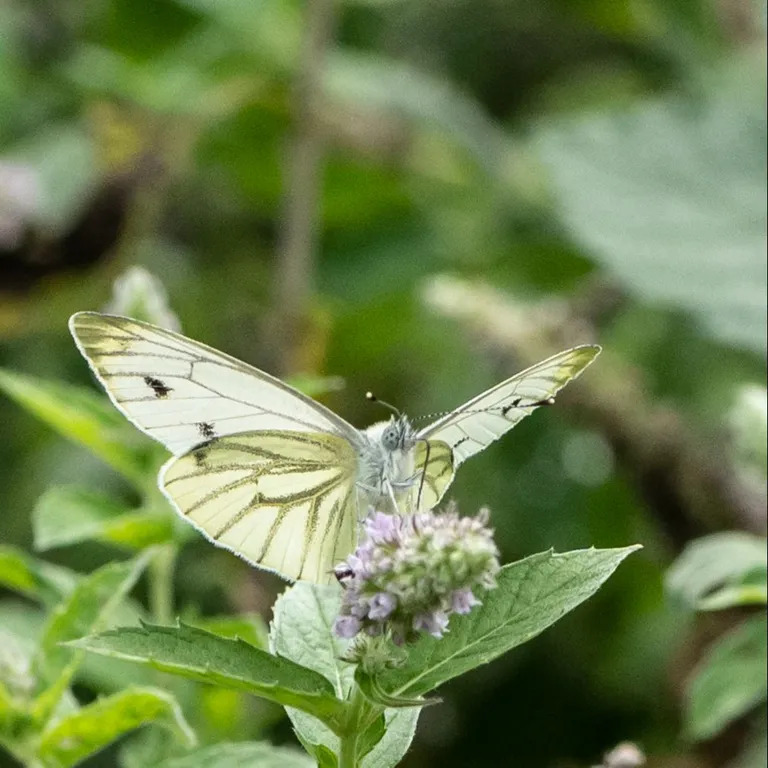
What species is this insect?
Pieris napi
